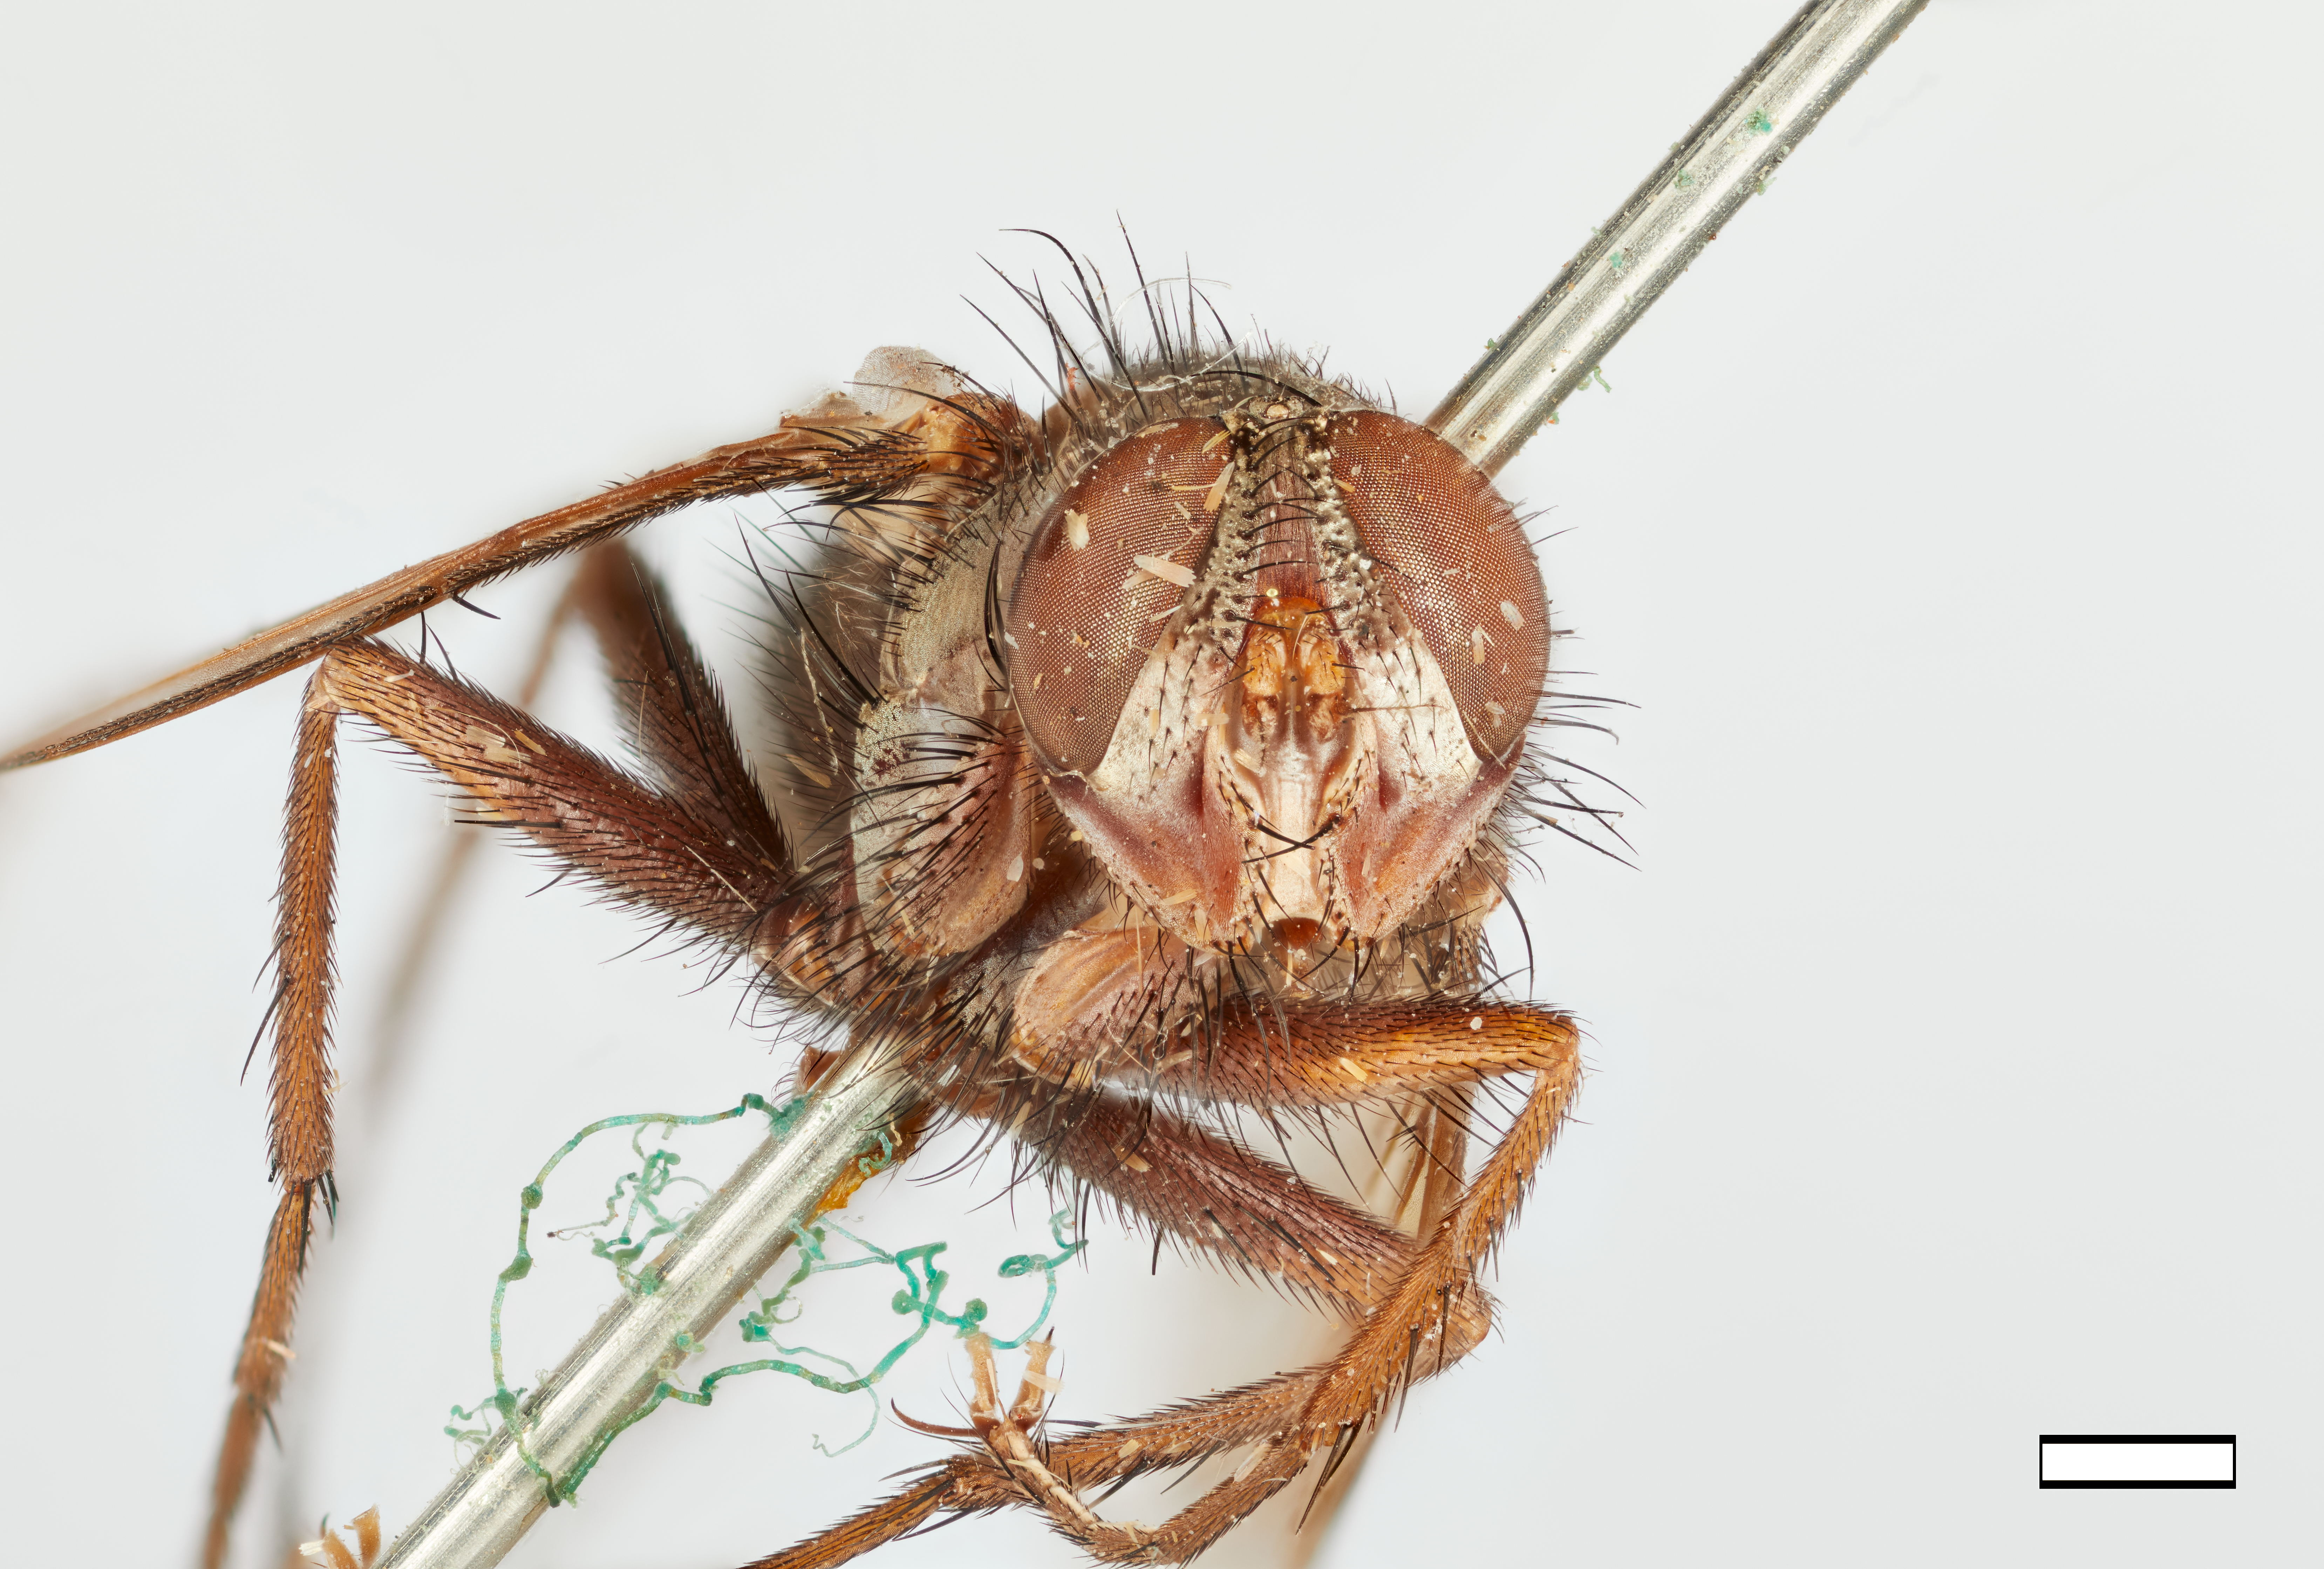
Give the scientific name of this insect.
Megaparia opaca
